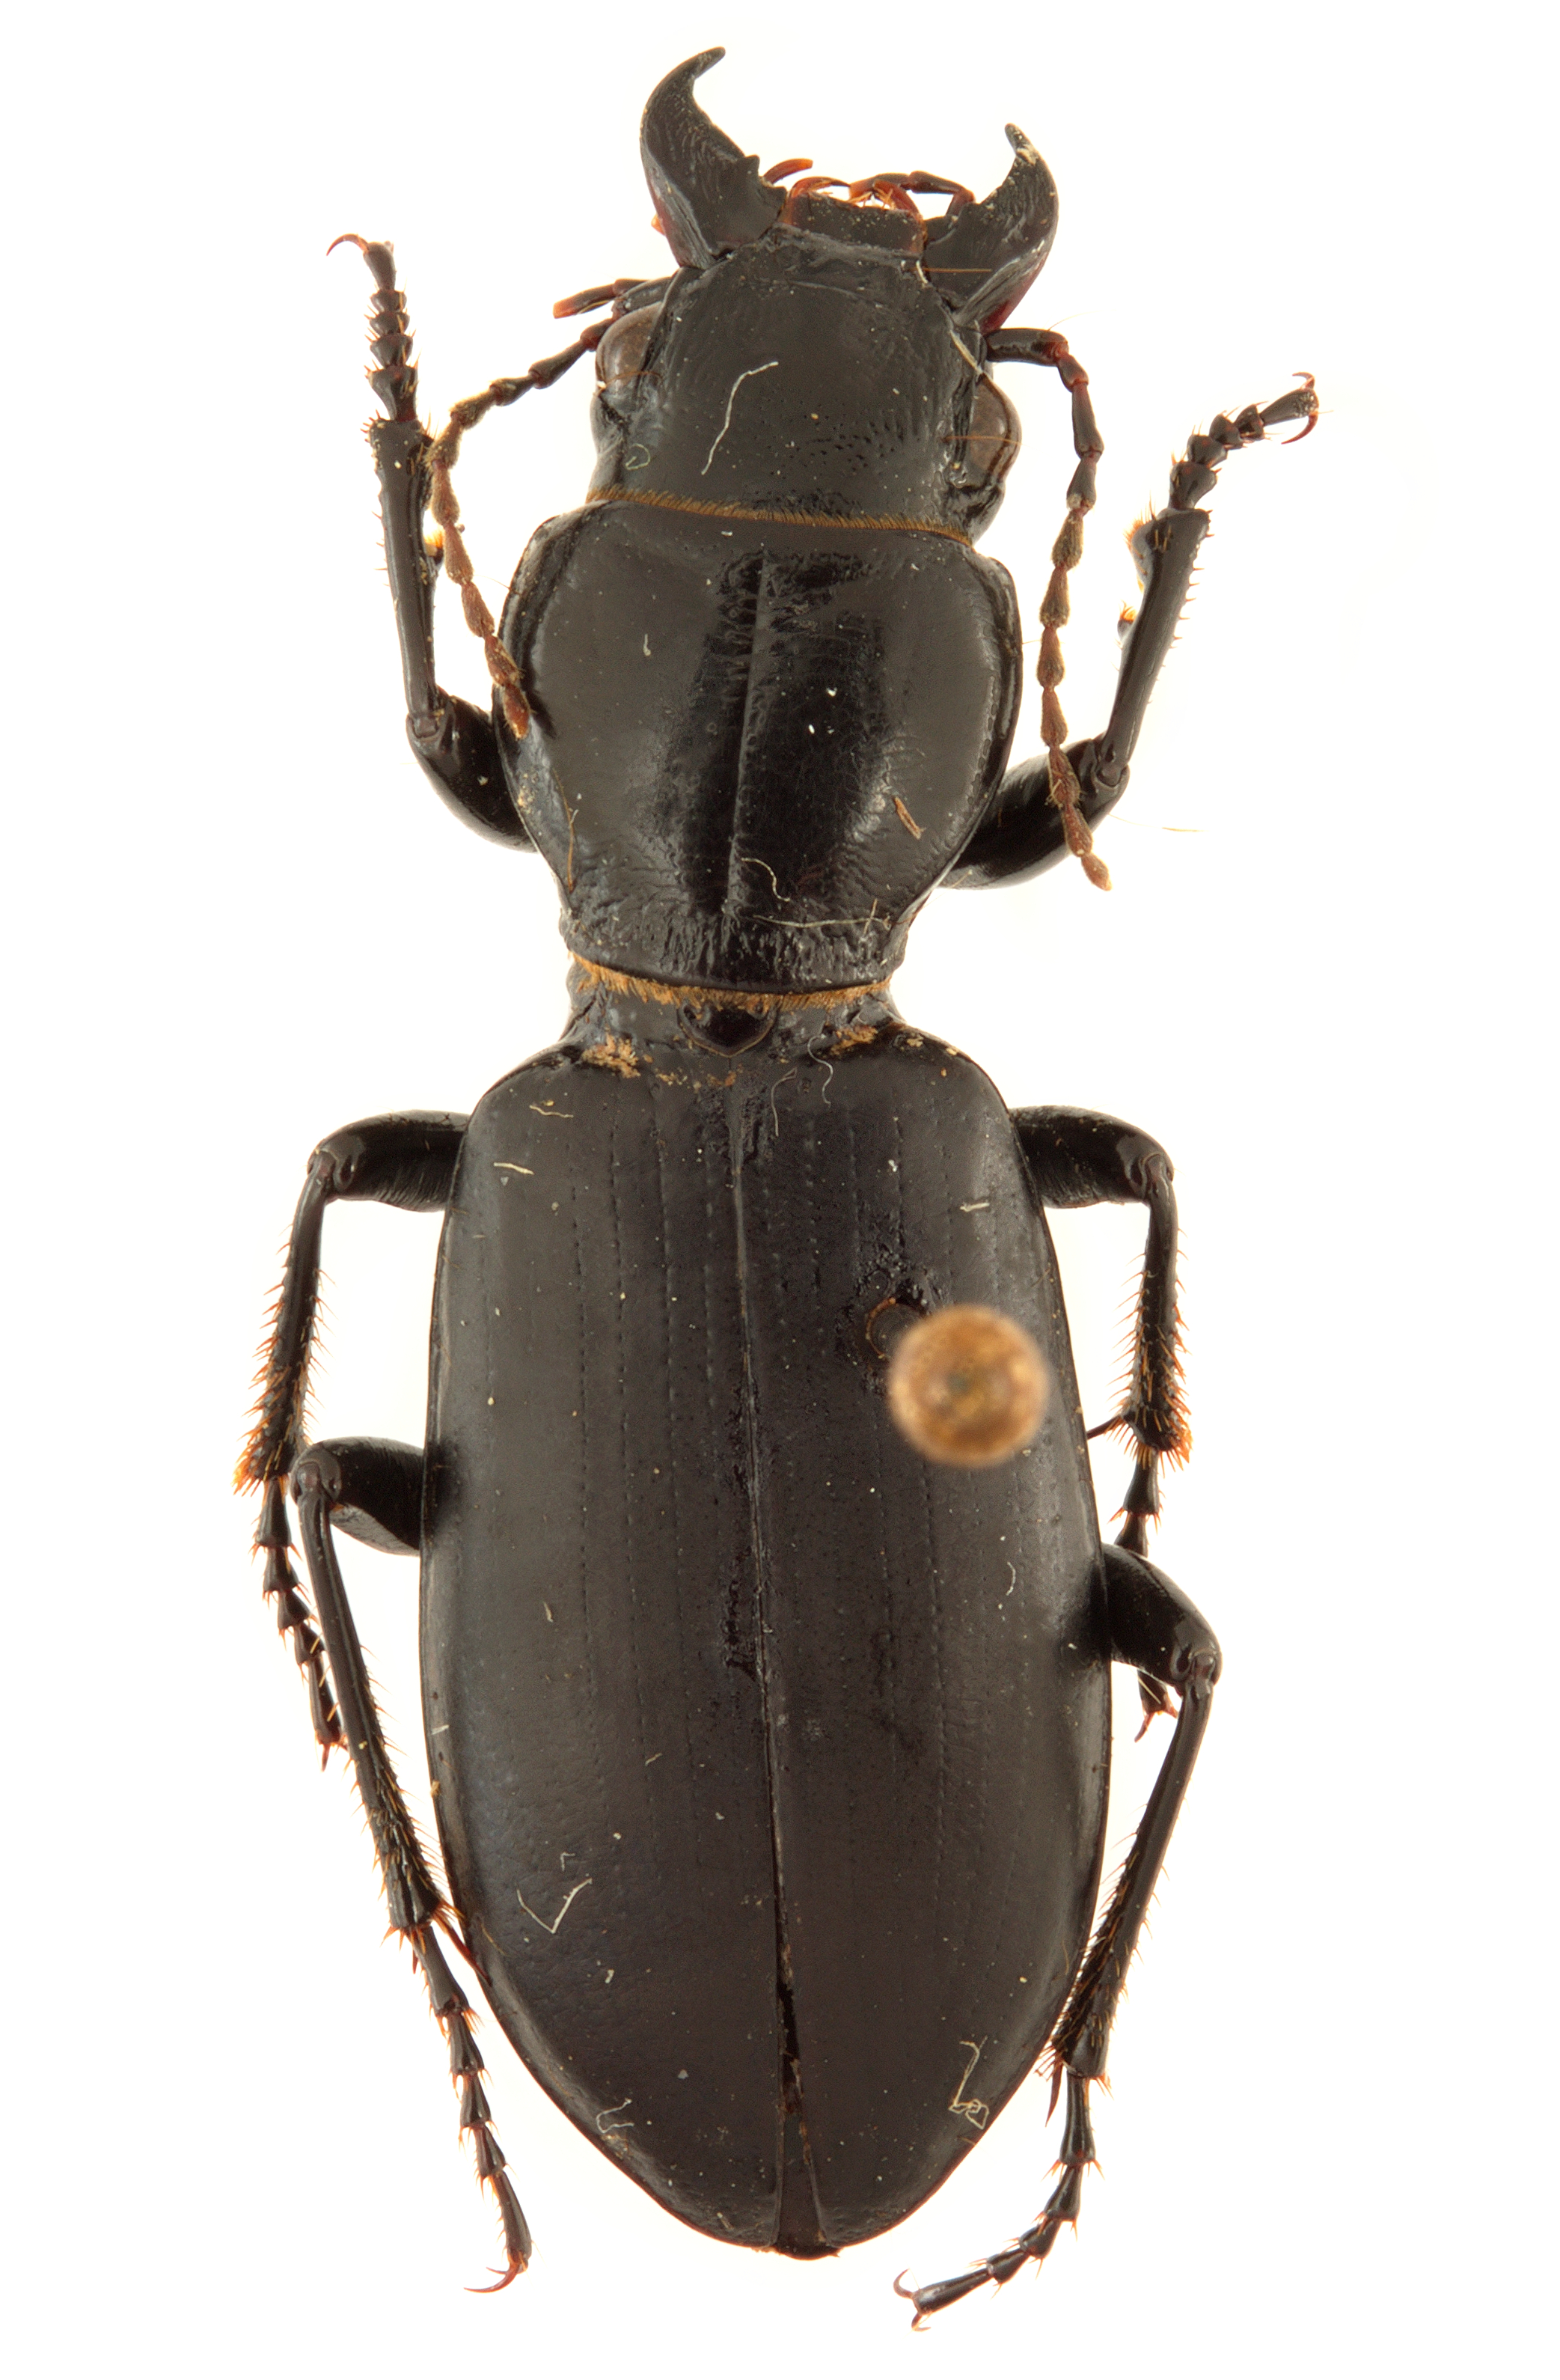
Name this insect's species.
Broscus cephalotes
